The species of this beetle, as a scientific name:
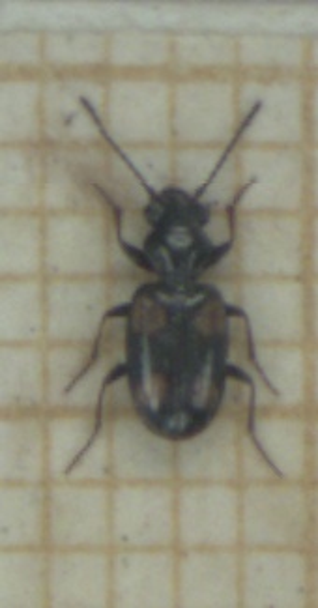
Bembidion quadripustulatum
